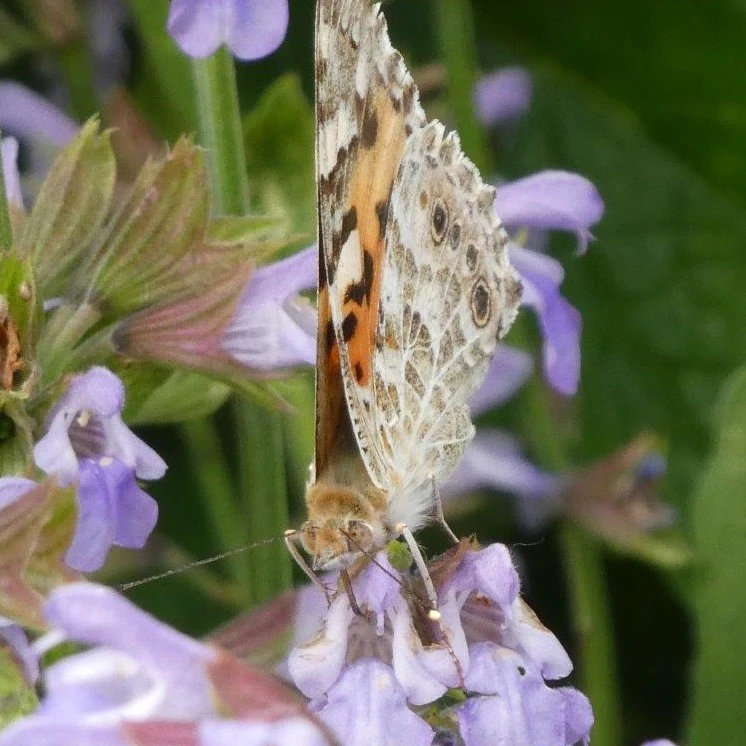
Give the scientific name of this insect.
Vanessa cardui
